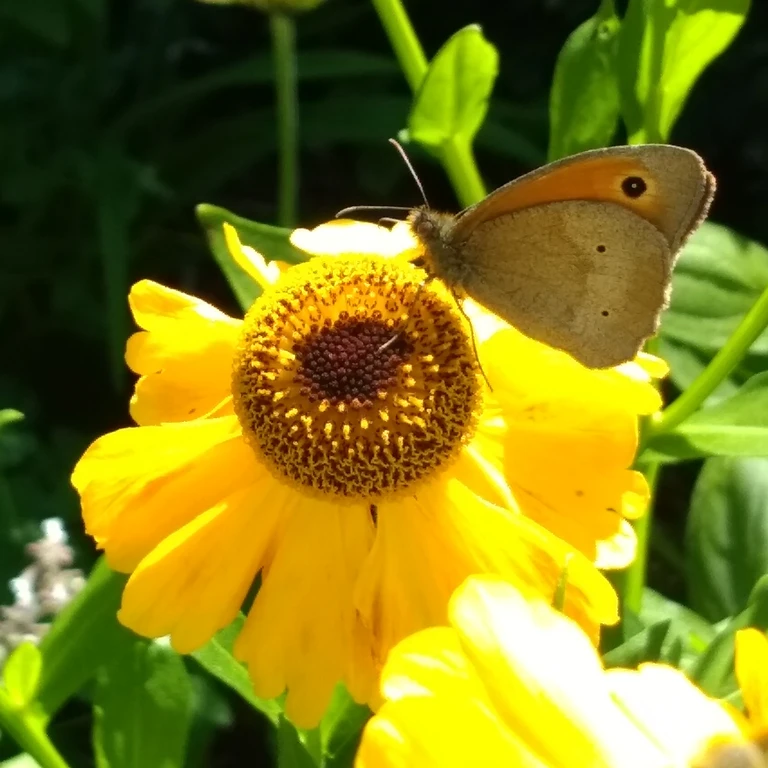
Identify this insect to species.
Maniola jurtina
